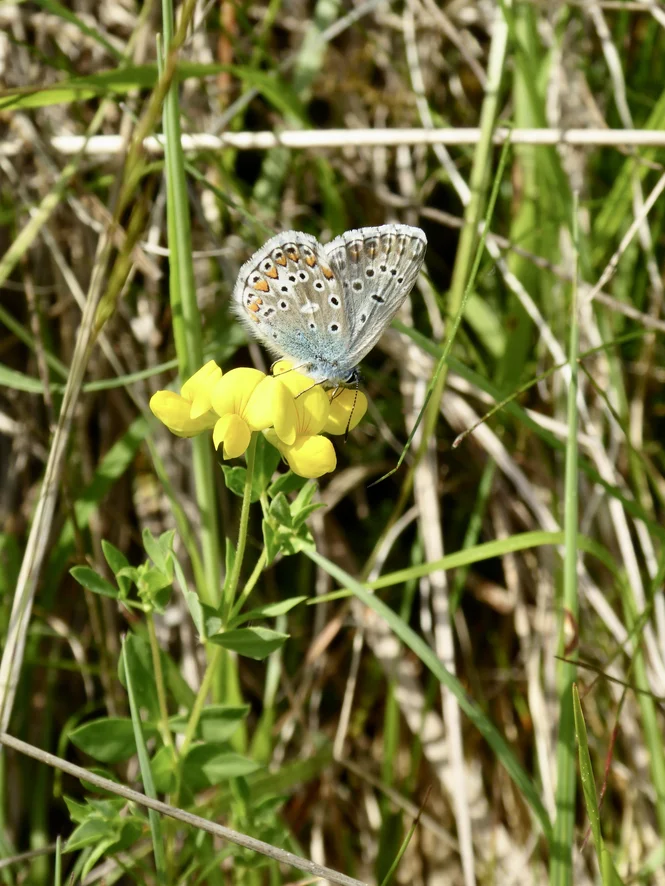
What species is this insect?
Lysandra bellargus
